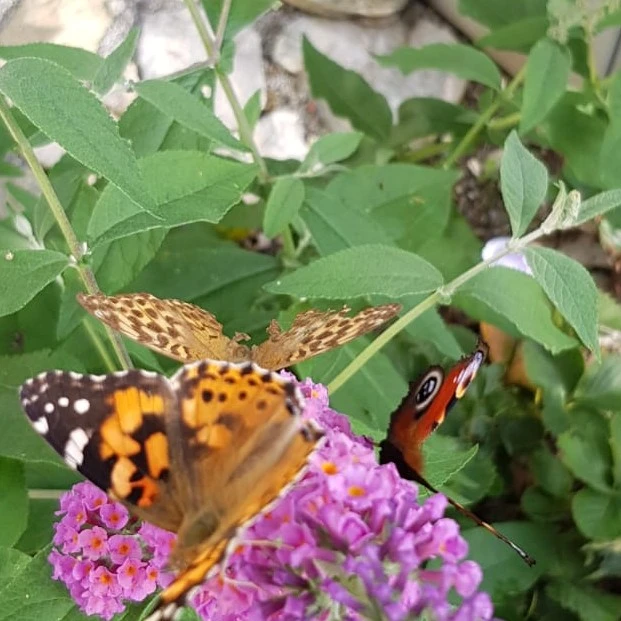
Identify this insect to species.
Aglais io
